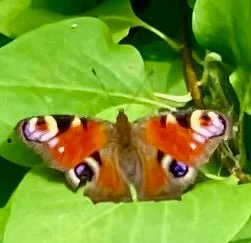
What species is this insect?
Aglais io
